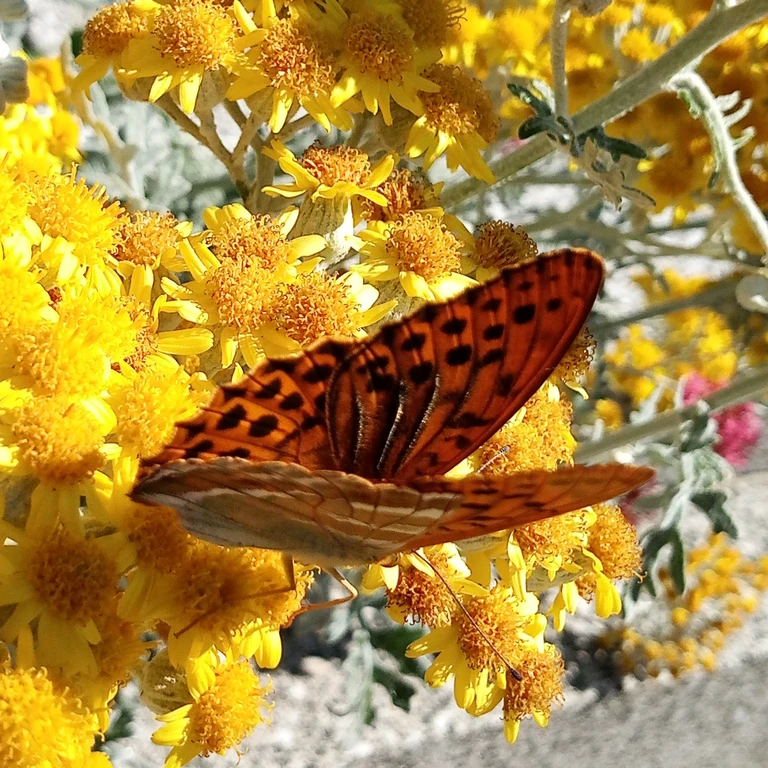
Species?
Argynnis paphia
